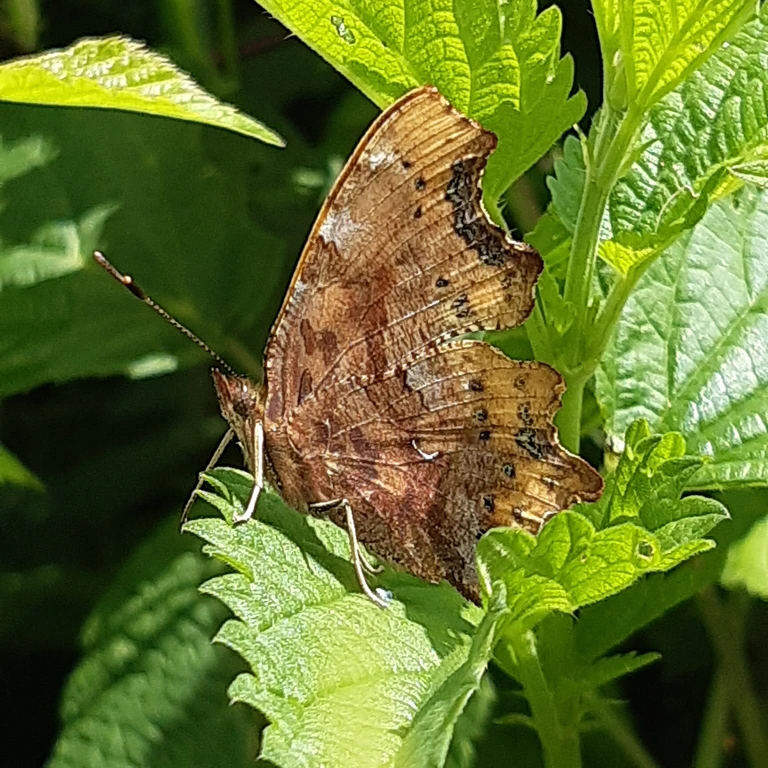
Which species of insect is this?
Polygonia c-album
